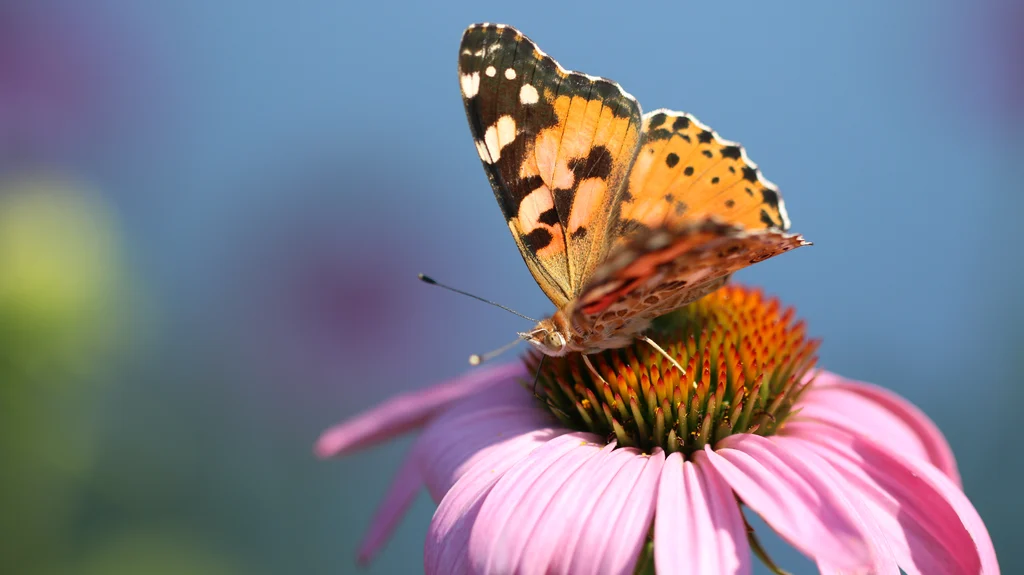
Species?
Vanessa cardui
